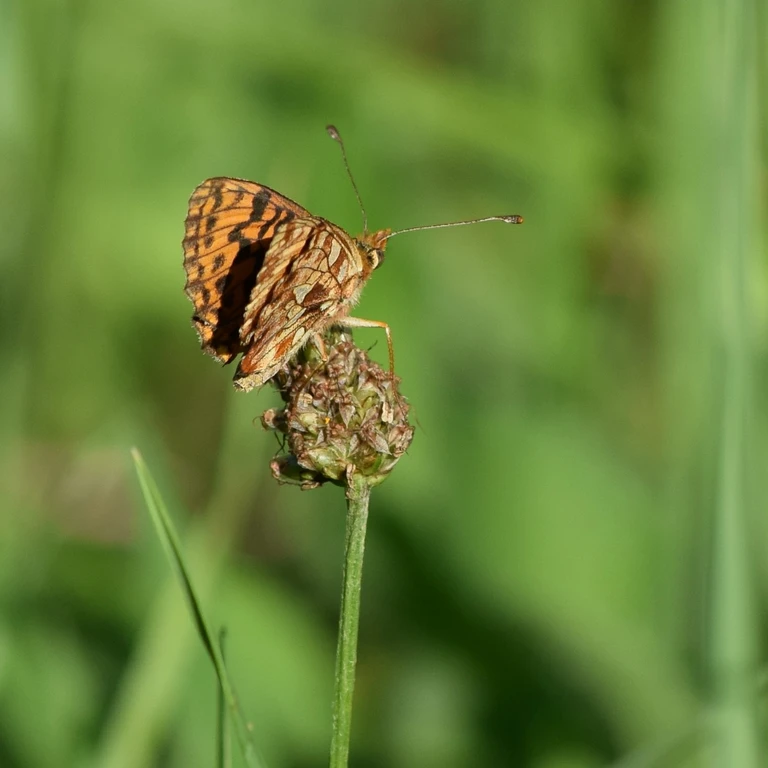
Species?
Boloria dia
